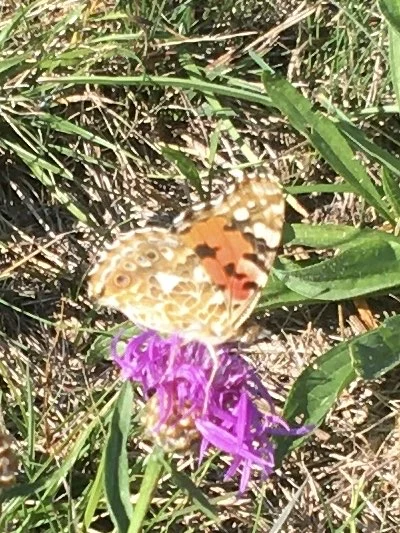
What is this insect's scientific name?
Vanessa cardui
